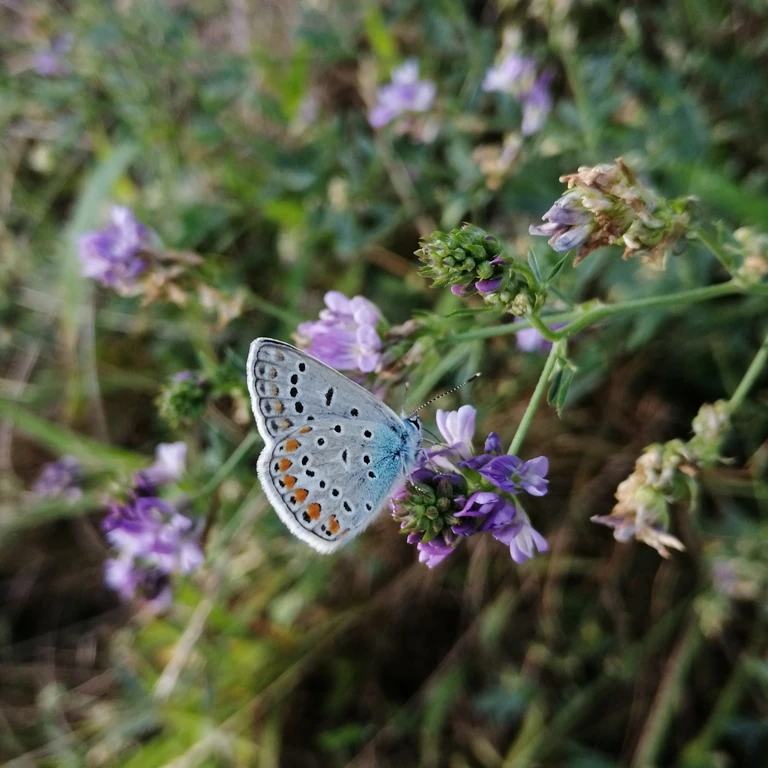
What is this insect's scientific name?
Polyommatus icarus
